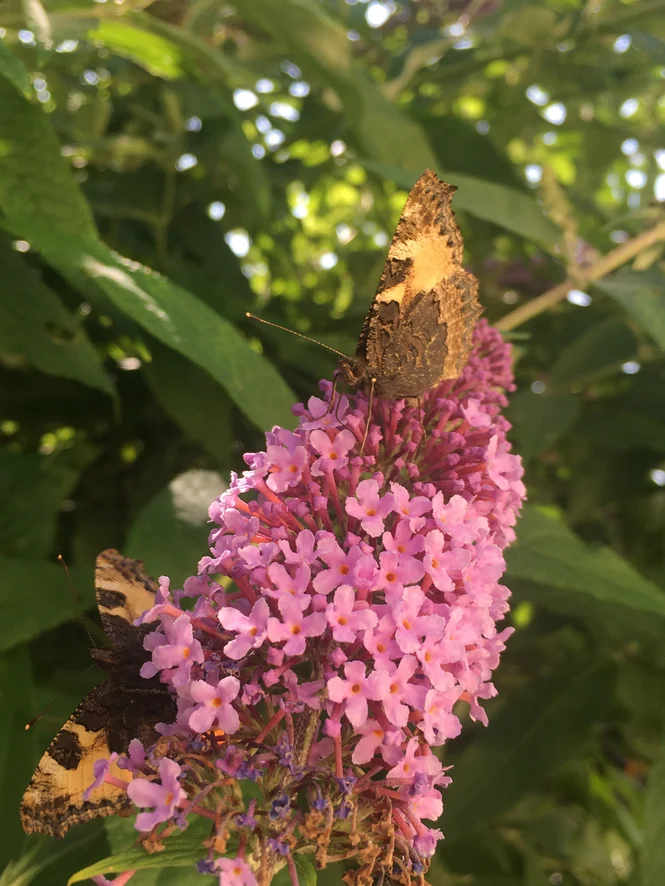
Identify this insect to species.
Aglais urticae
